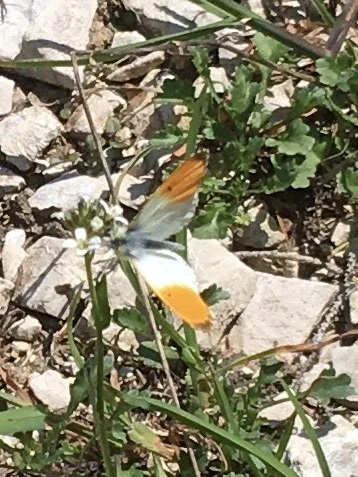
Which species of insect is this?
Anthocharis cardamines
